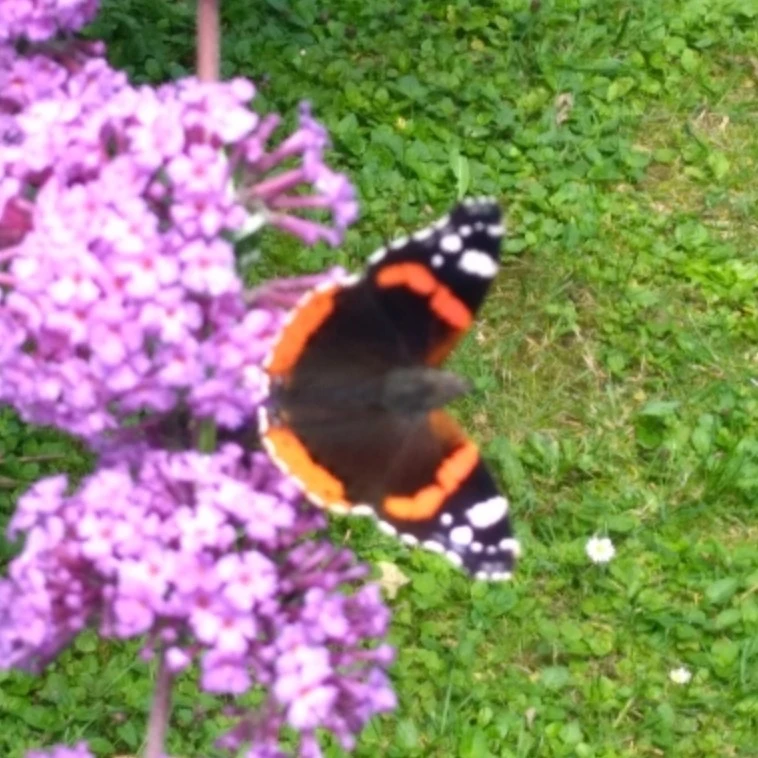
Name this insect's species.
Vanessa atalanta
